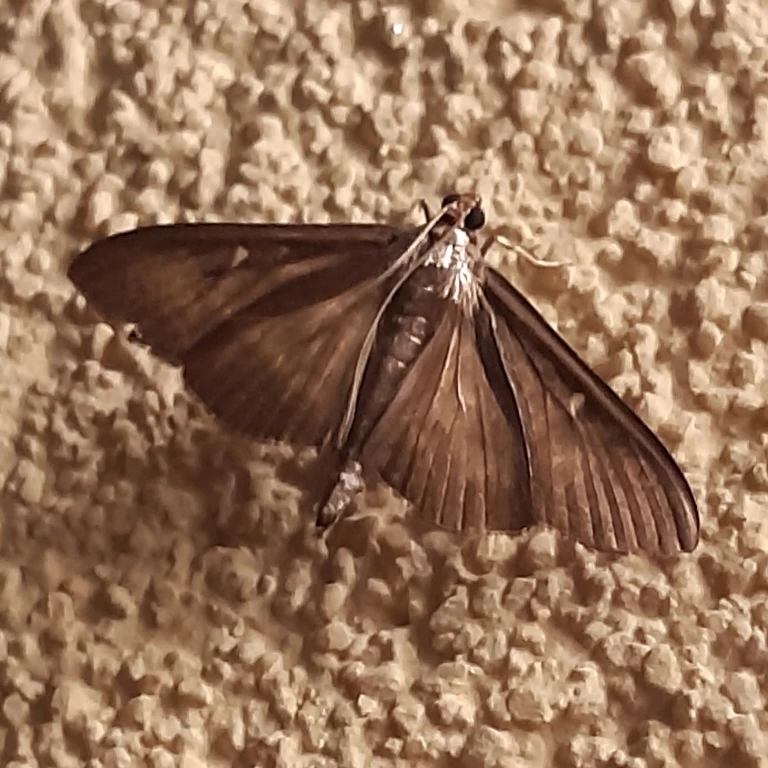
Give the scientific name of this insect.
Cydalima perspectalis
